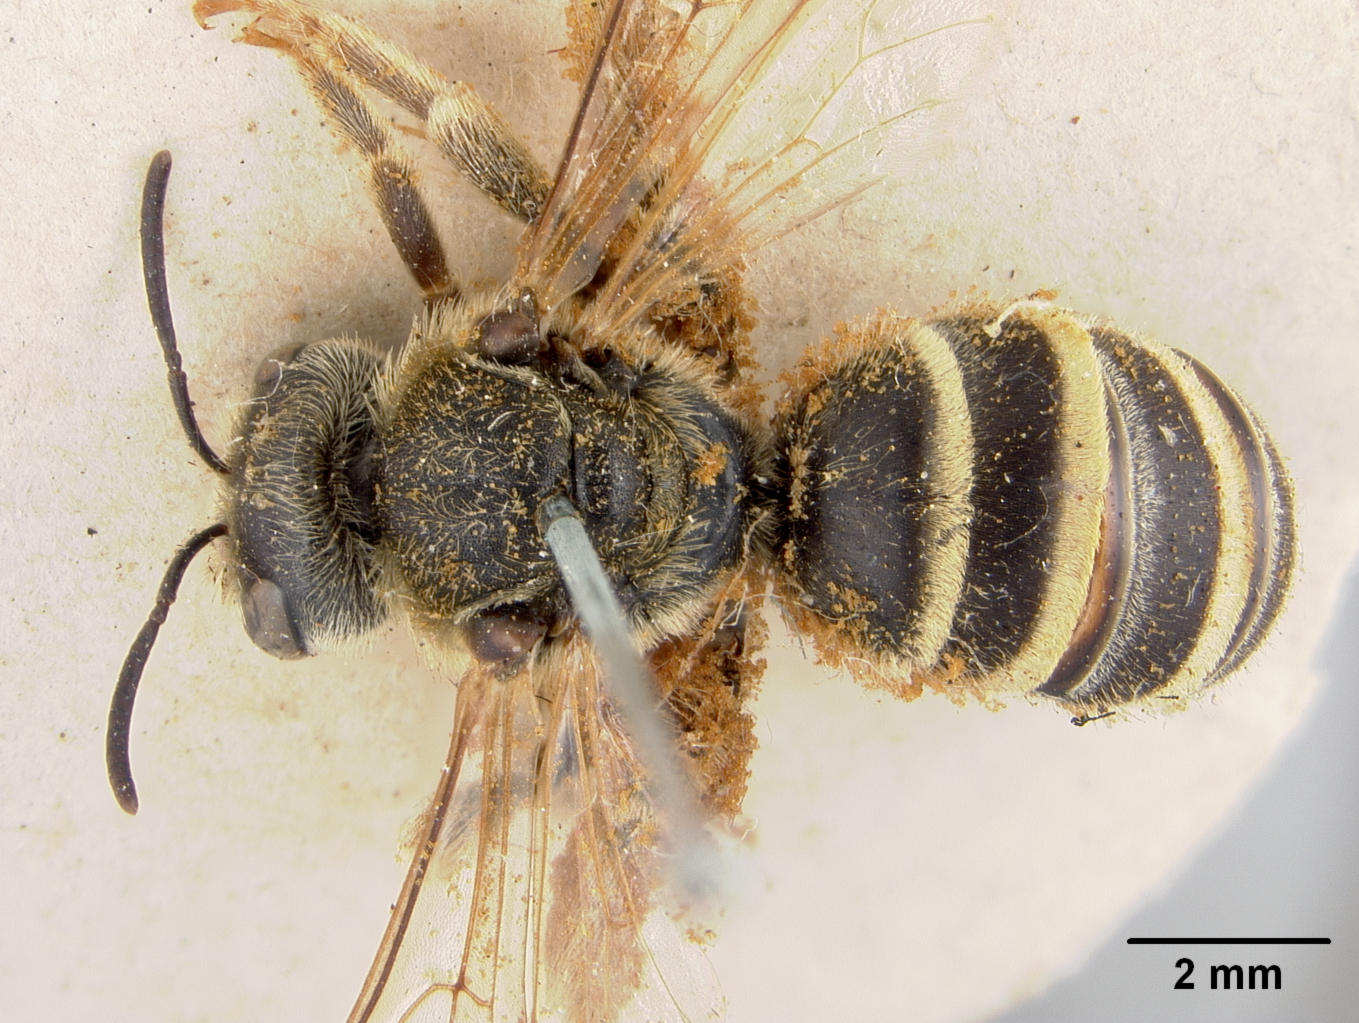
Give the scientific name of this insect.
Paranomia venablesii
